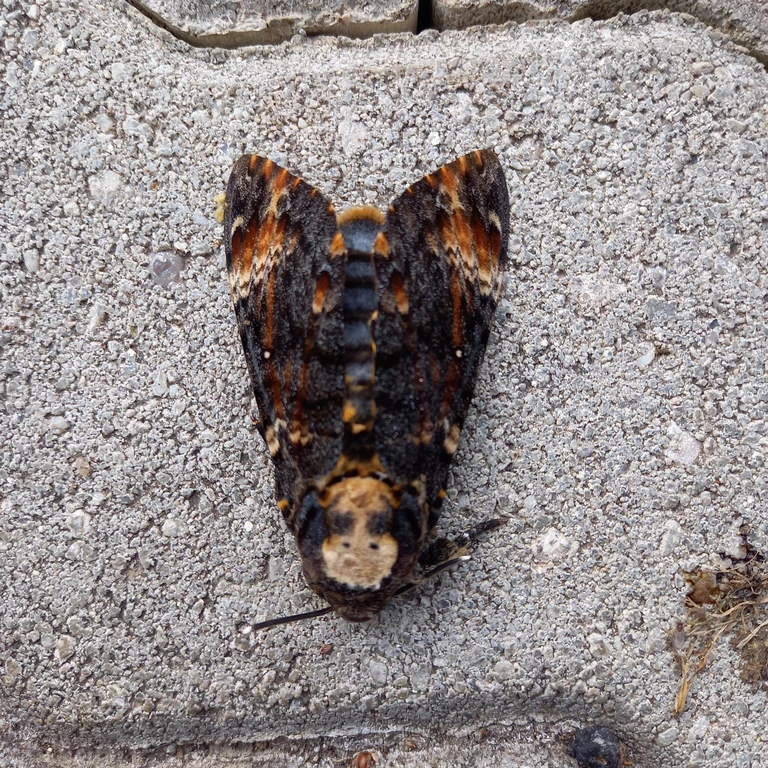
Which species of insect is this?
Acherontia atropos
